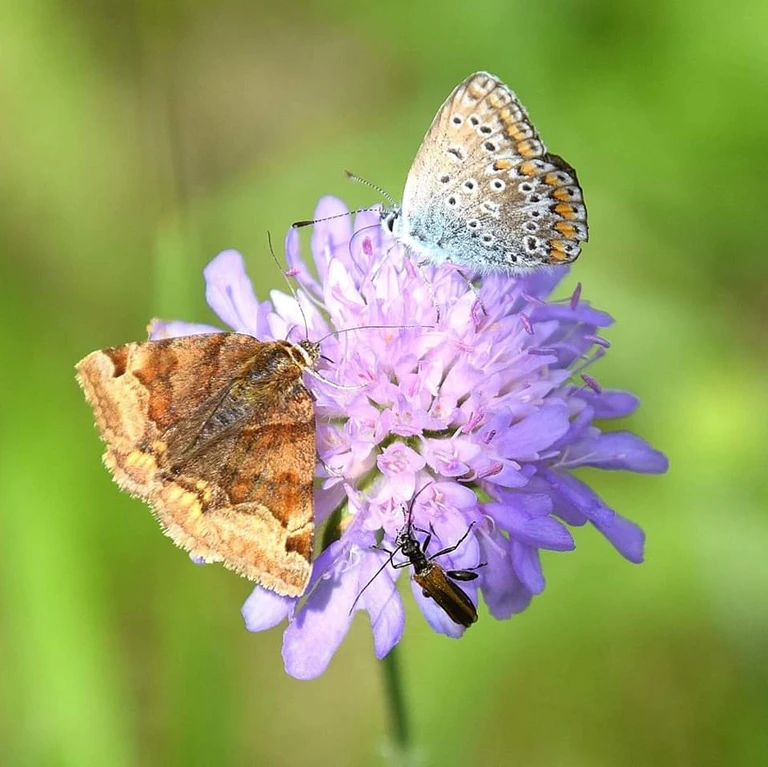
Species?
Euclidia glyphica
